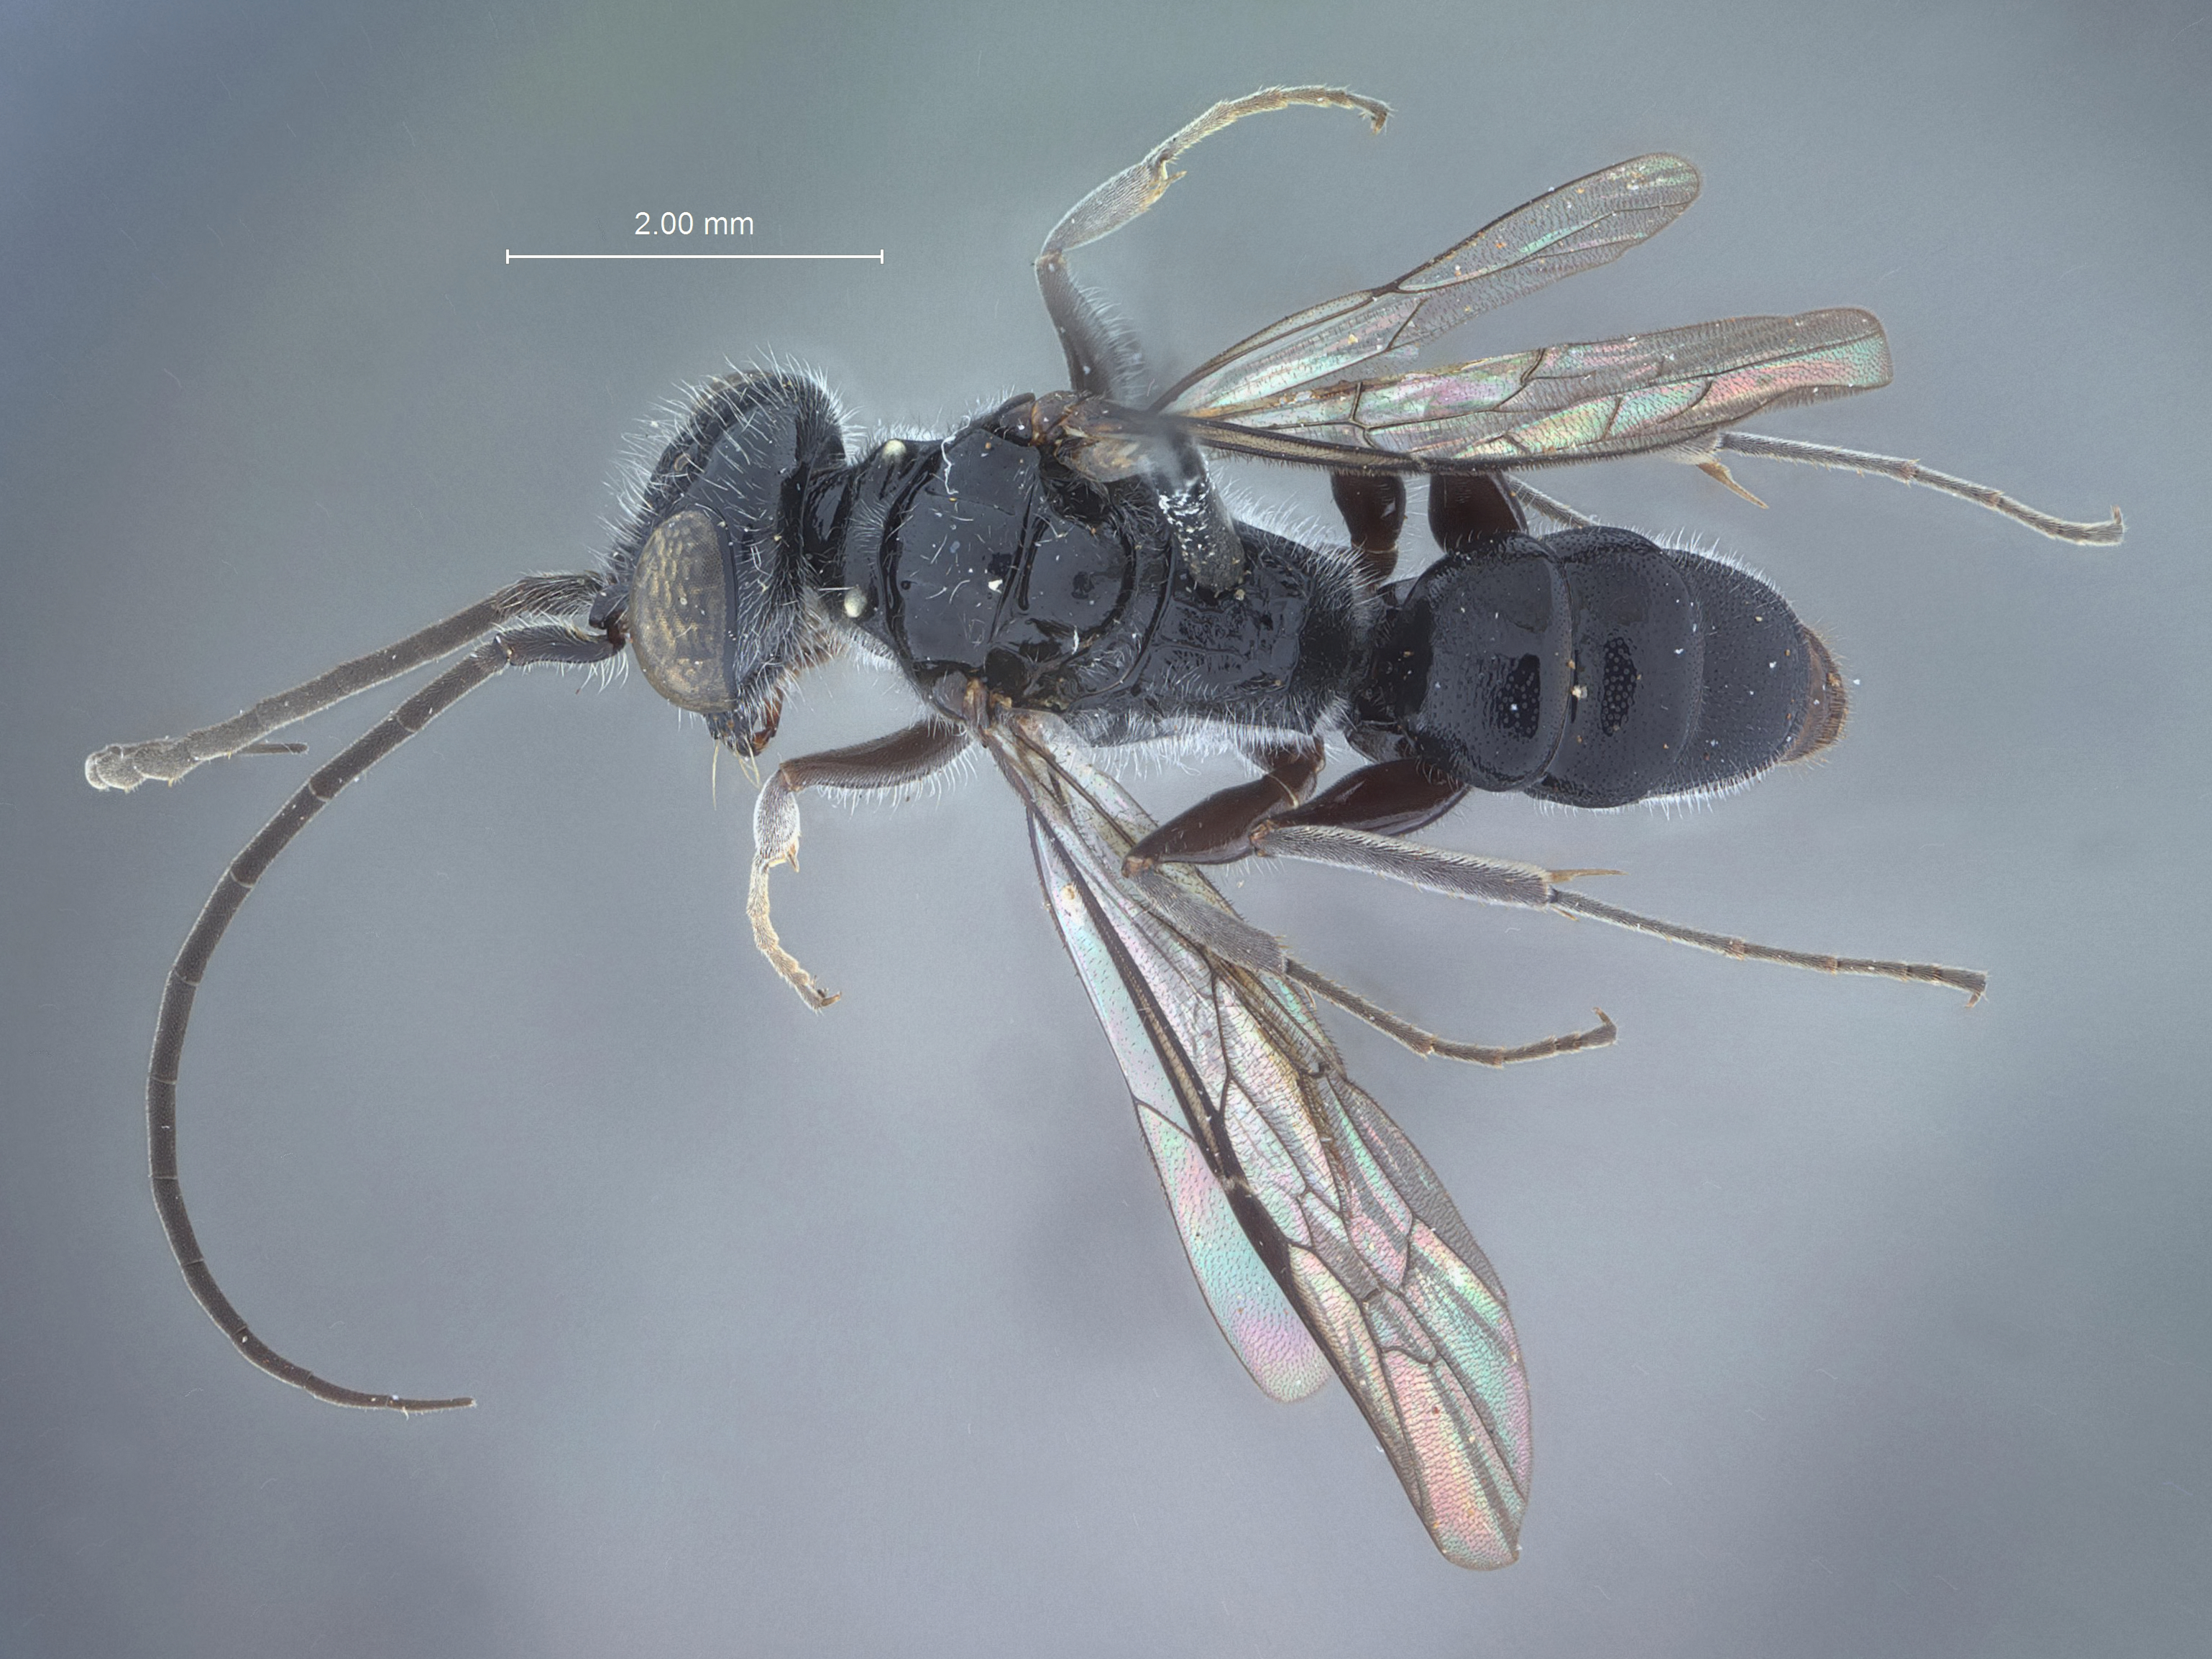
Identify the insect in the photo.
Dolichurus aposanus
